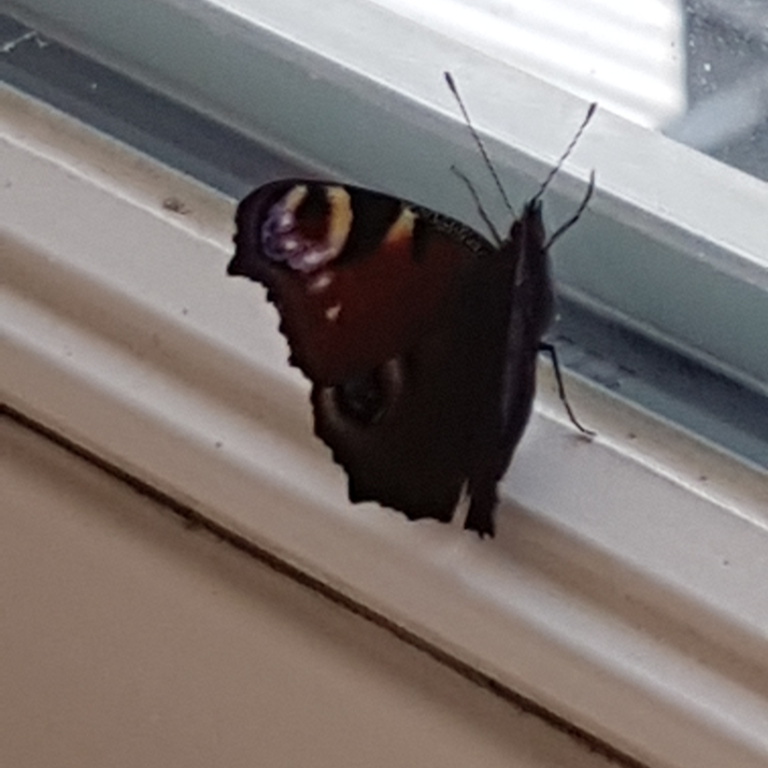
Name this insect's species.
Aglais io
